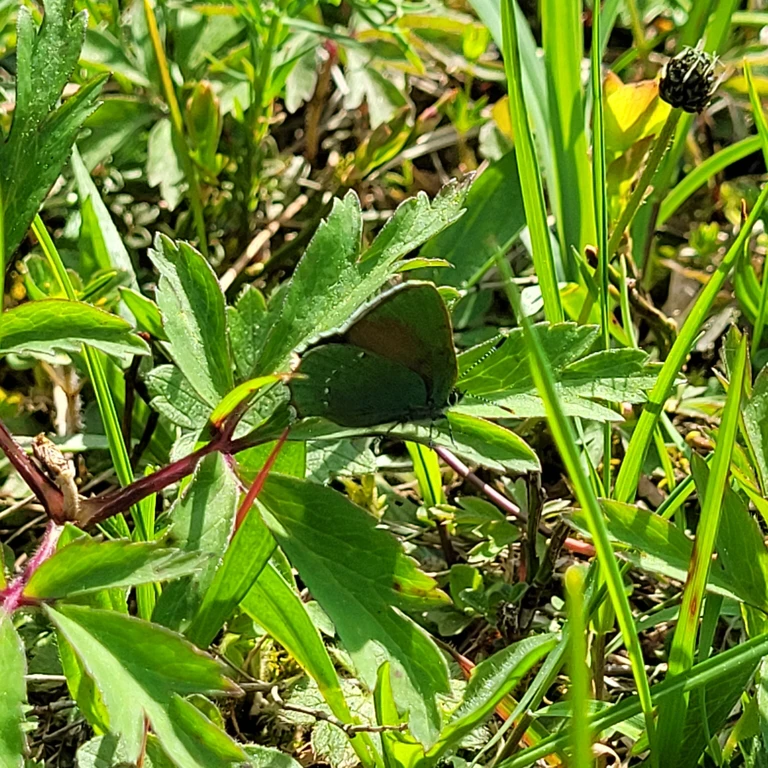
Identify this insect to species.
Callophrys rubi
